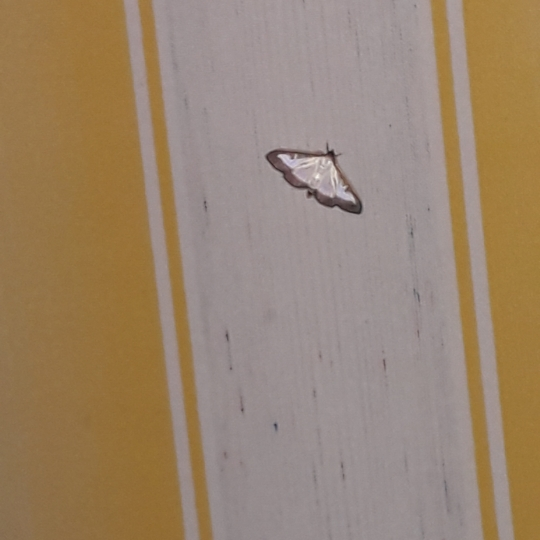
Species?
Cydalima perspectalis
